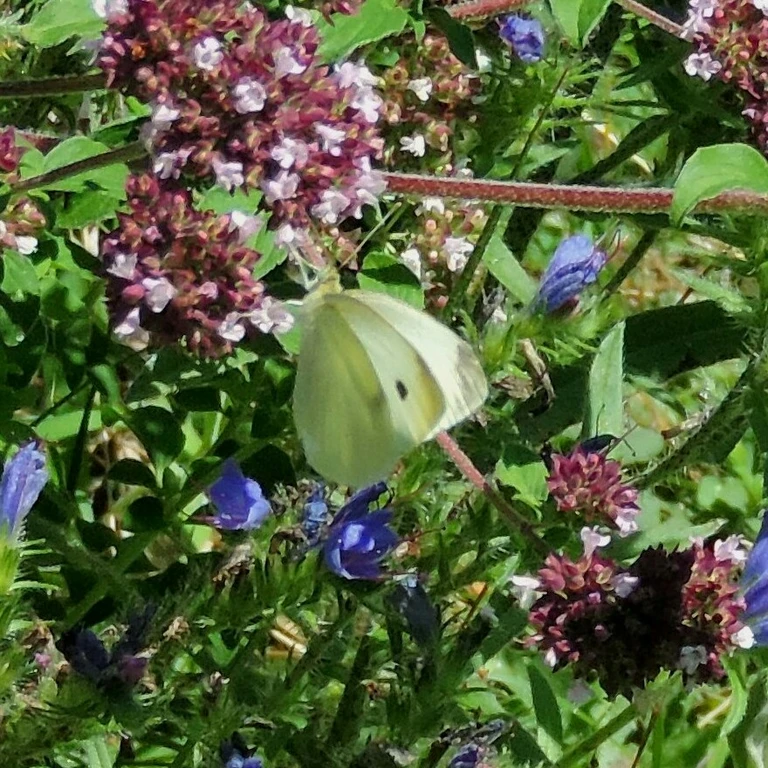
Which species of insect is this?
Pieris rapae
